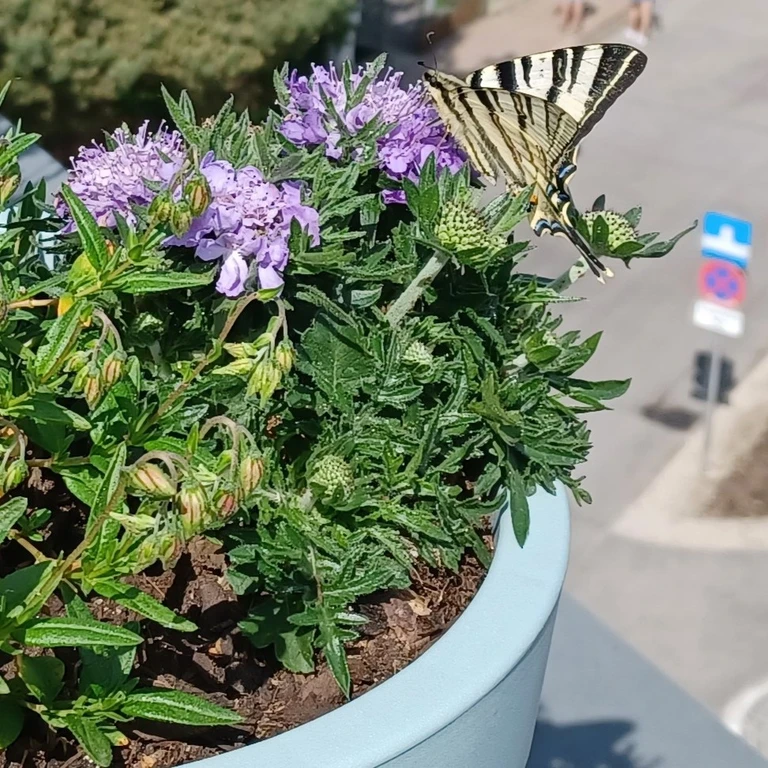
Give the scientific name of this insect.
Iphiclides podalirius
